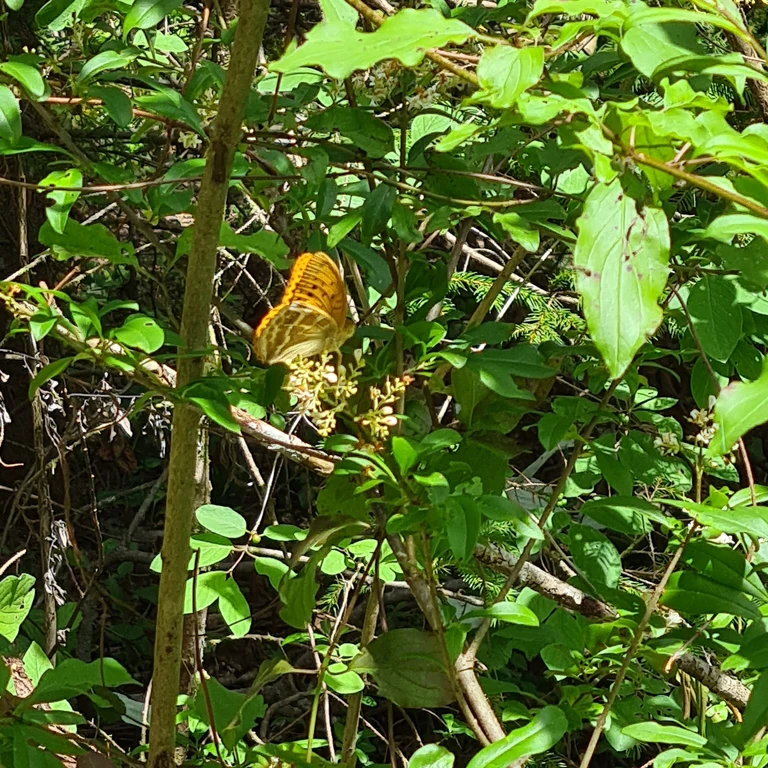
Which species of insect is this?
Argynnis paphia
